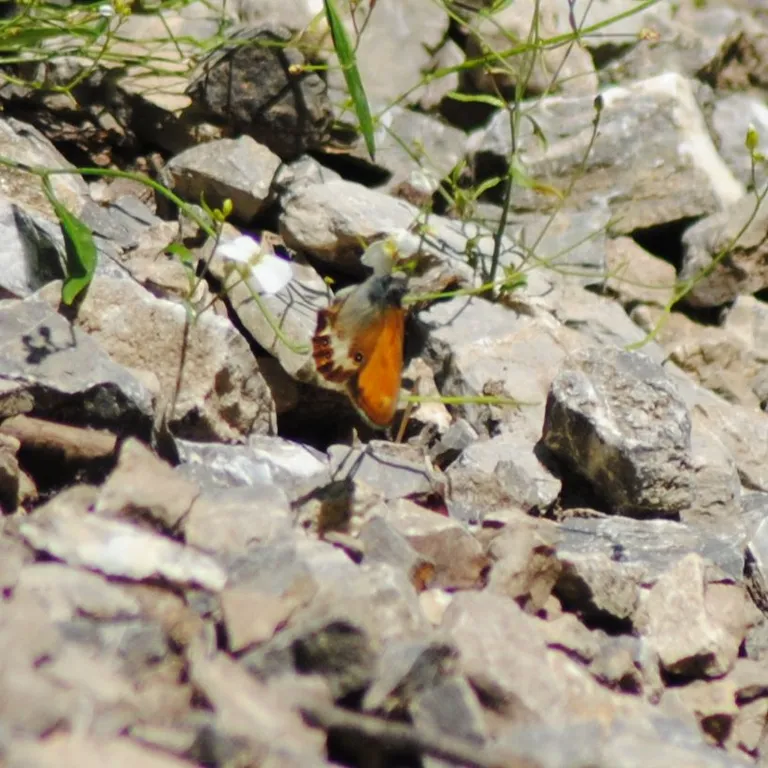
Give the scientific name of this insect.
Coenonympha arcania
